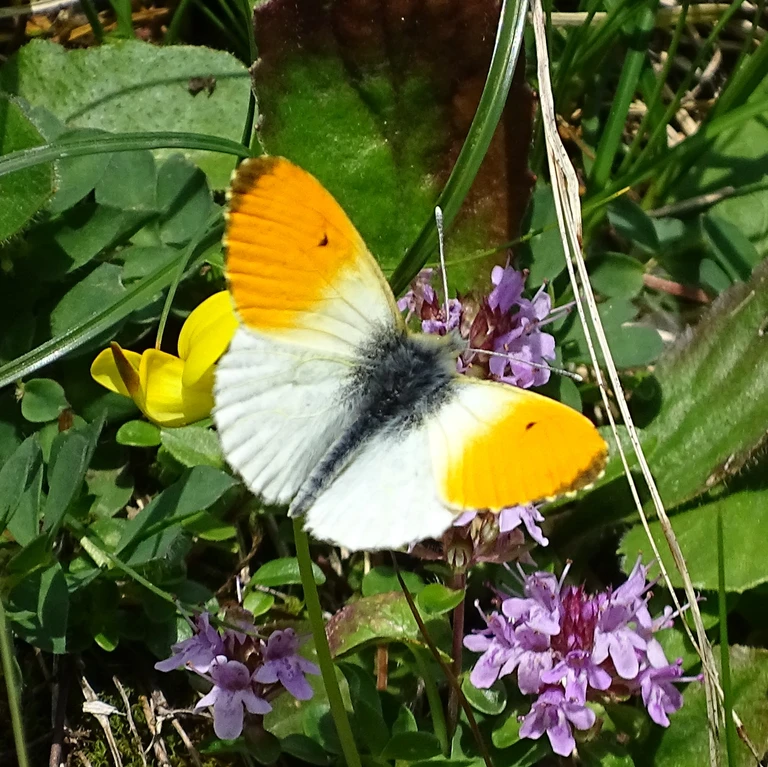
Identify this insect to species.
Anthocharis cardamines
